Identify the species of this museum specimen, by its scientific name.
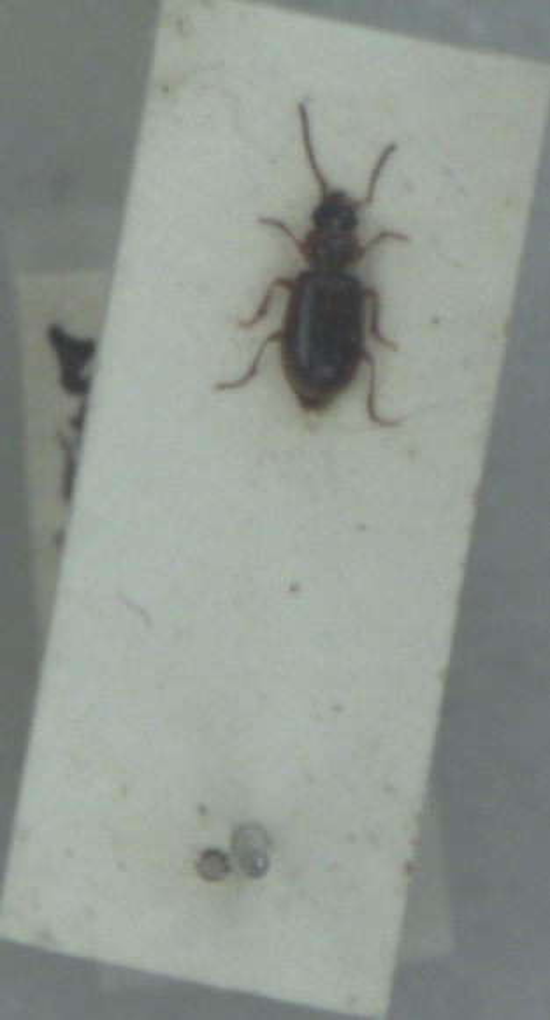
Acupalpus exiguus
